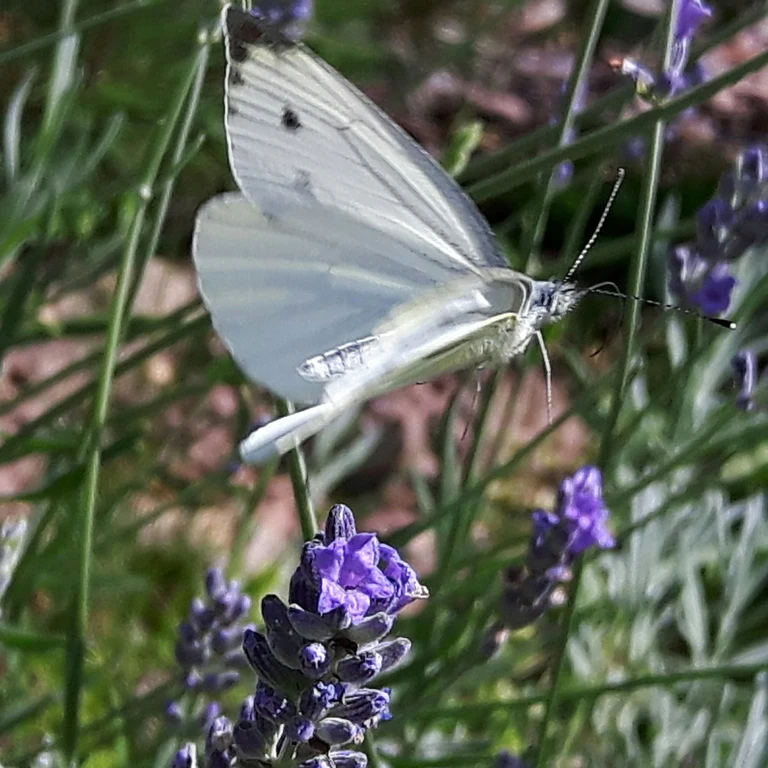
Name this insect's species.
Pieris napi
